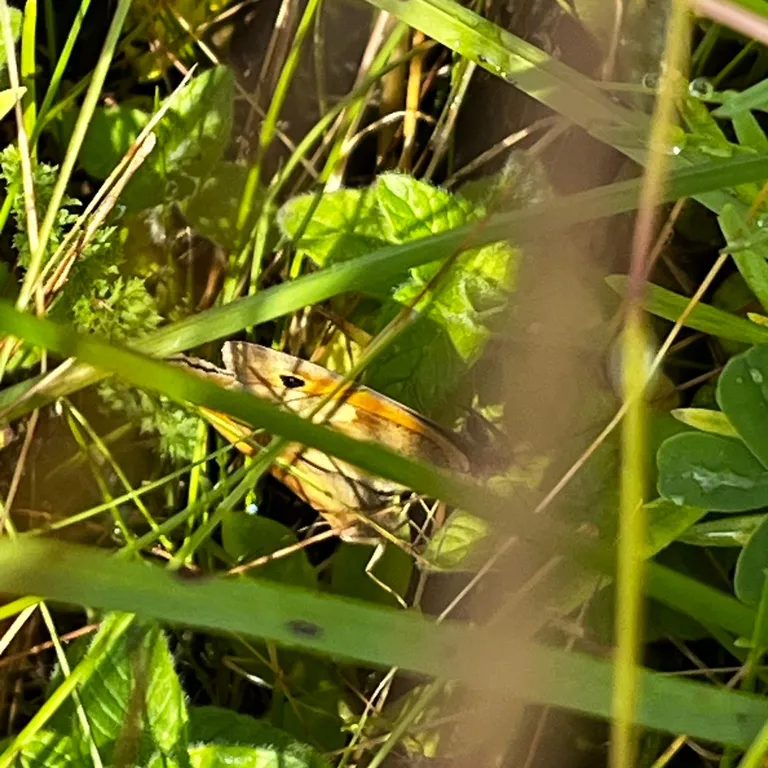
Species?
Maniola jurtina
